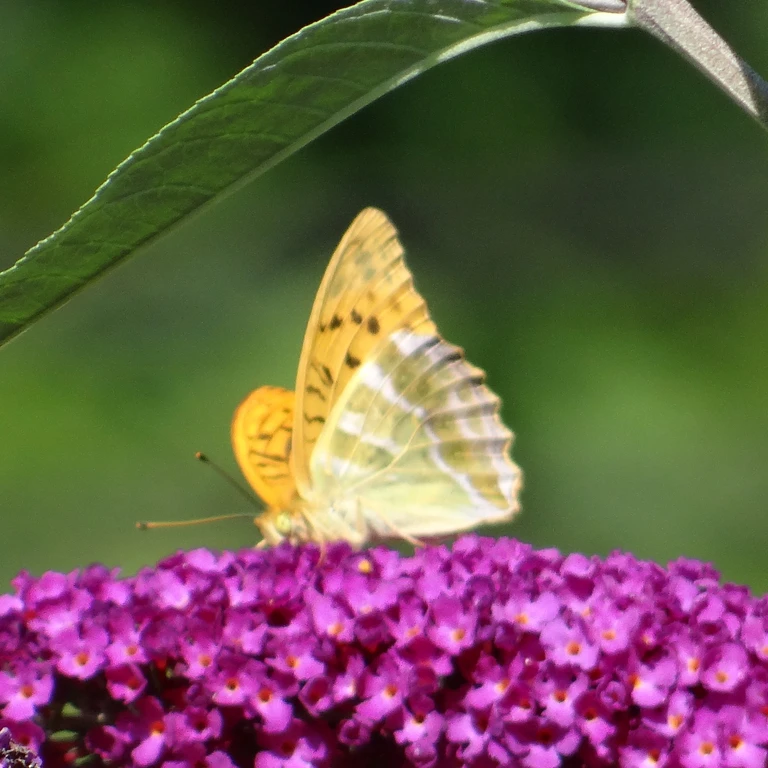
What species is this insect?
Argynnis paphia
